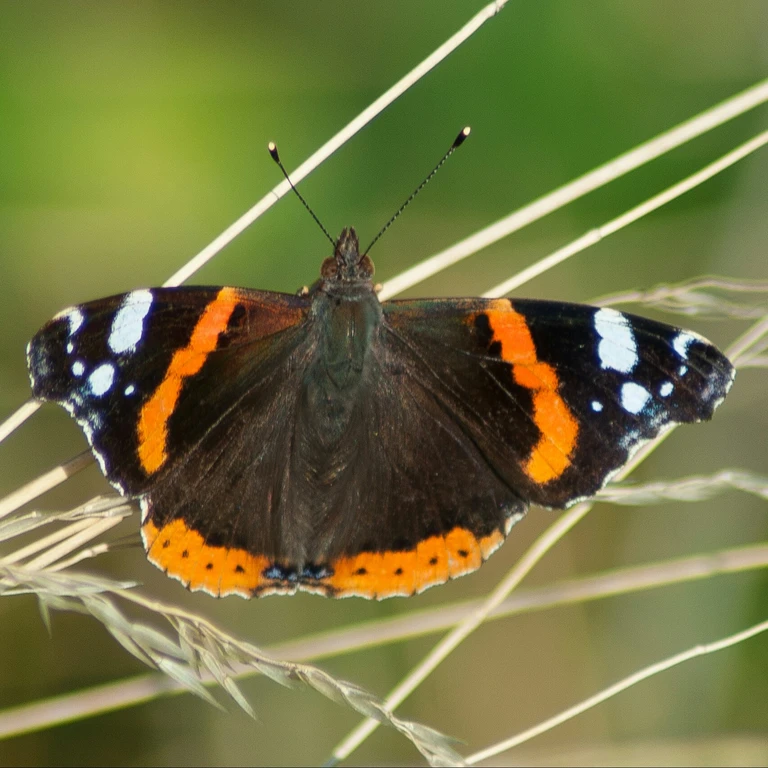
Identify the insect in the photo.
Vanessa atalanta
